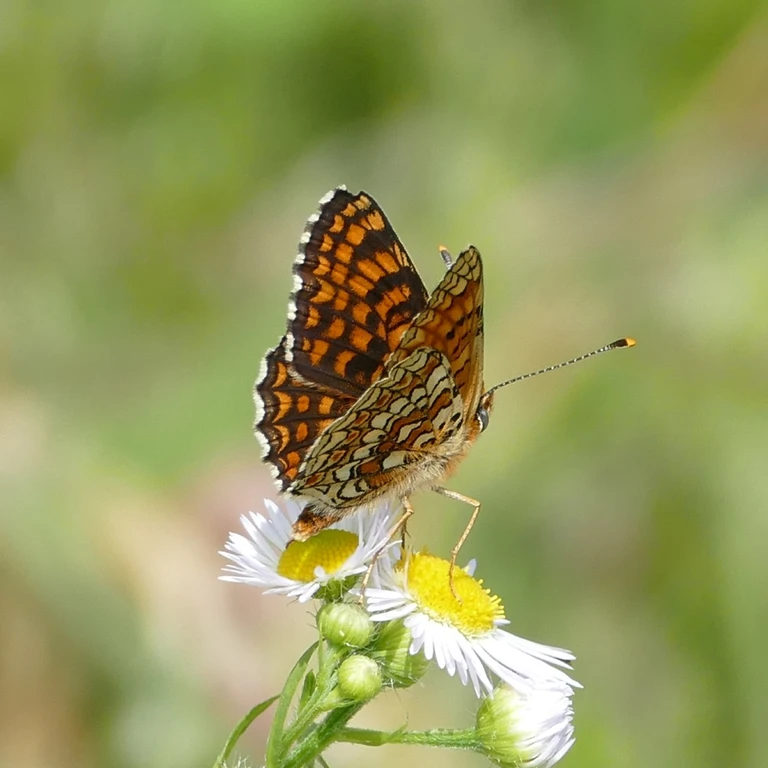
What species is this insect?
Melitaea phoebe
